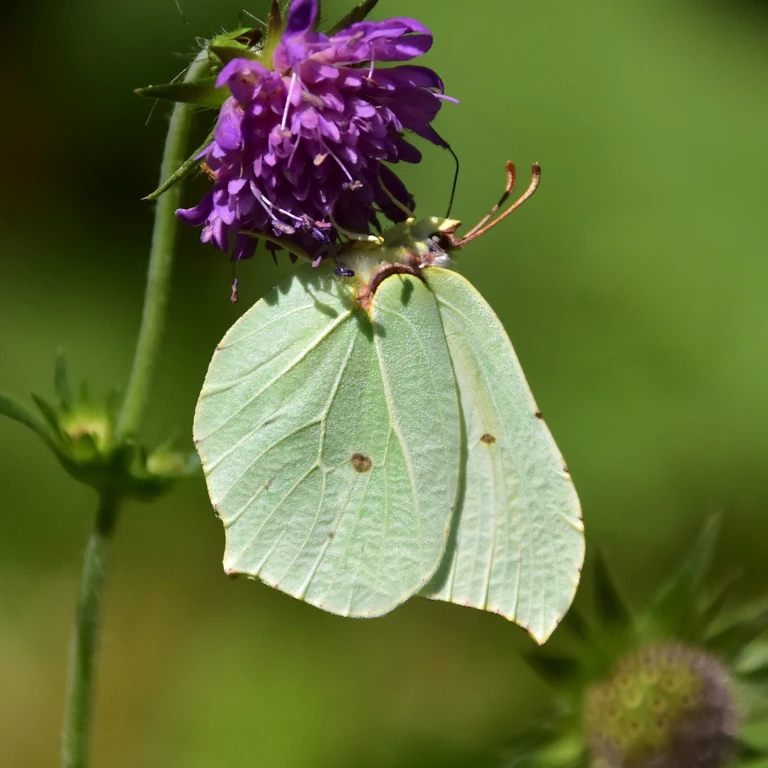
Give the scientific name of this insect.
Gonepteryx rhamni
